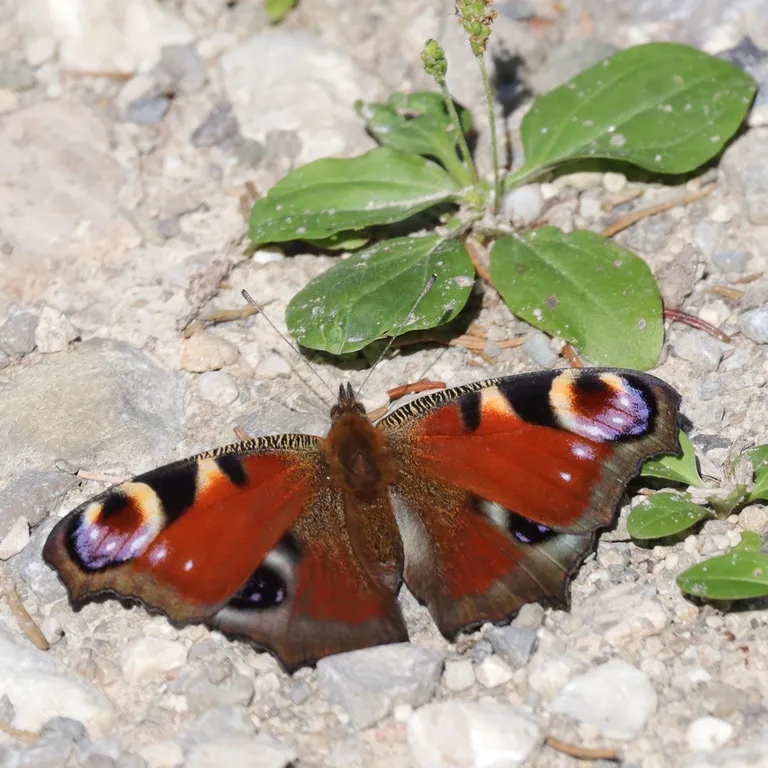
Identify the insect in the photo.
Aglais io
